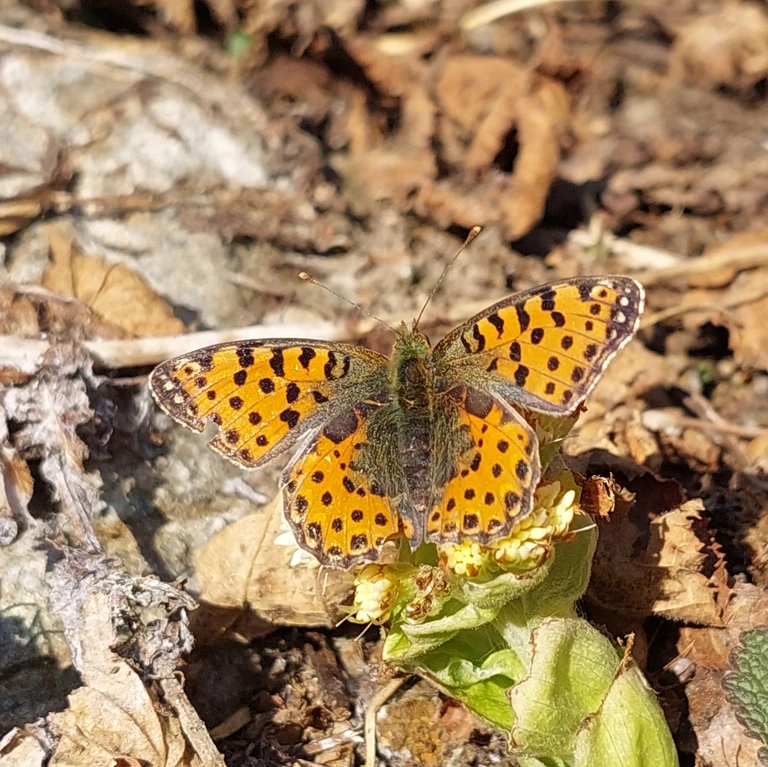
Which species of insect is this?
Issoria lathonia
